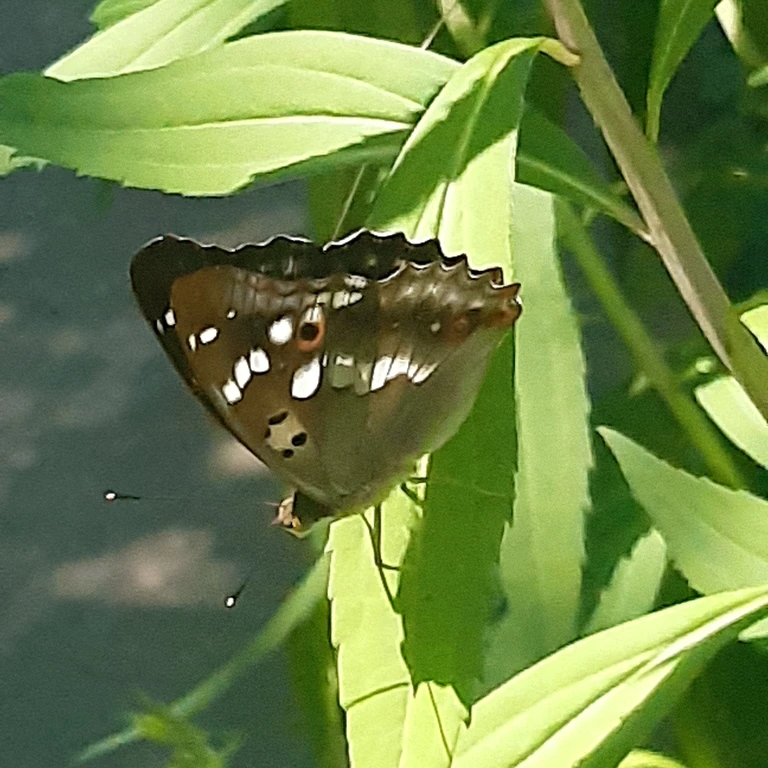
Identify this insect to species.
Apatura ilia
